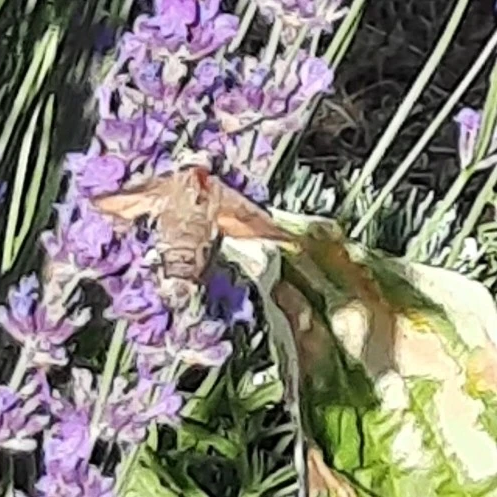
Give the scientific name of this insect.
Macroglossum stellatarum
